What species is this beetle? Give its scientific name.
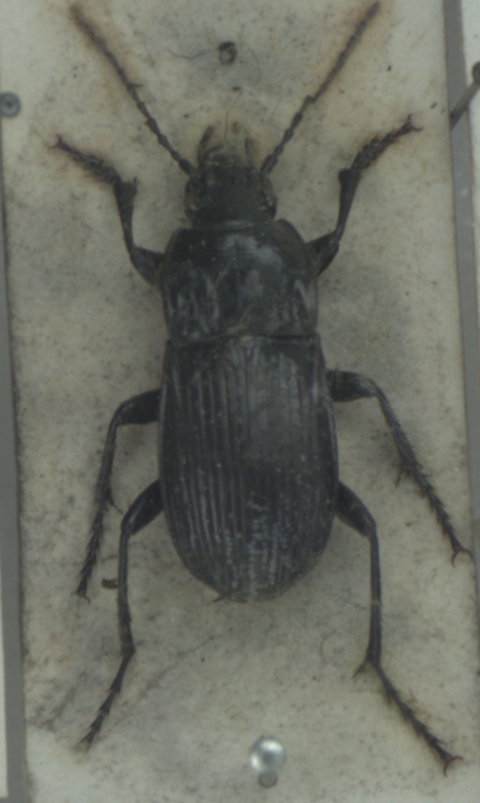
Abax parallelepipedus
